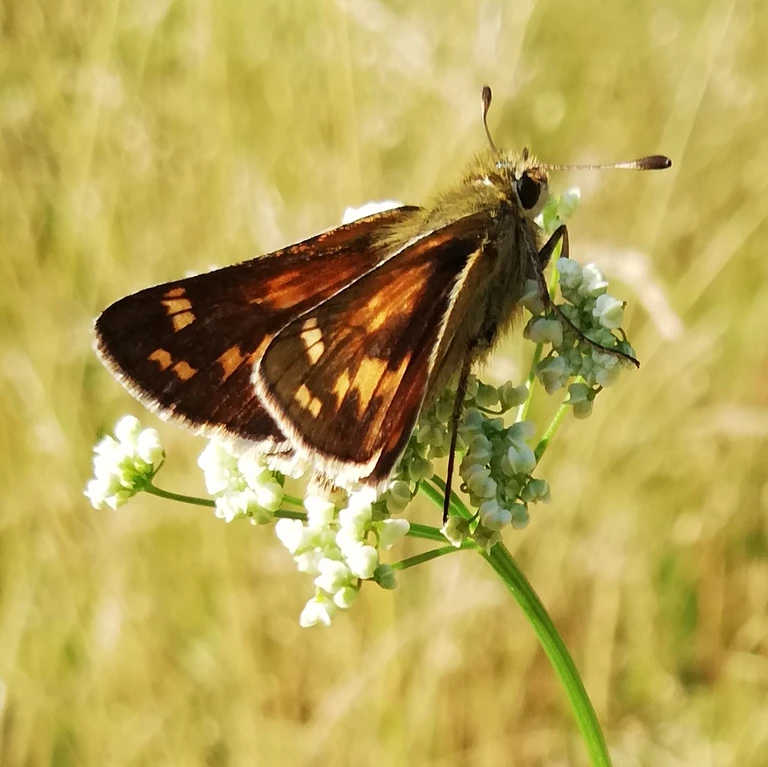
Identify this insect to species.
Hesperia comma
